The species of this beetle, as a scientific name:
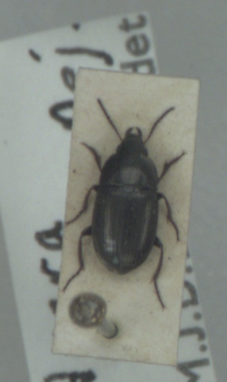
Amara curta
